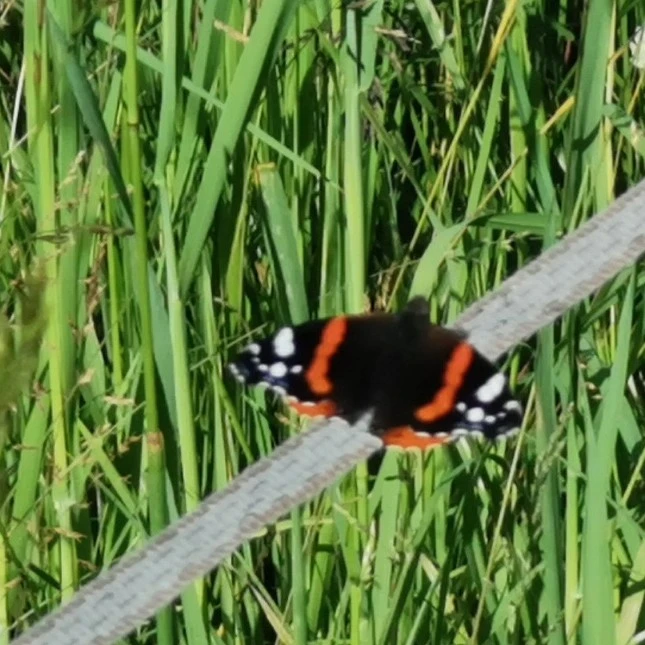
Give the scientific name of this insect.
Vanessa atalanta
